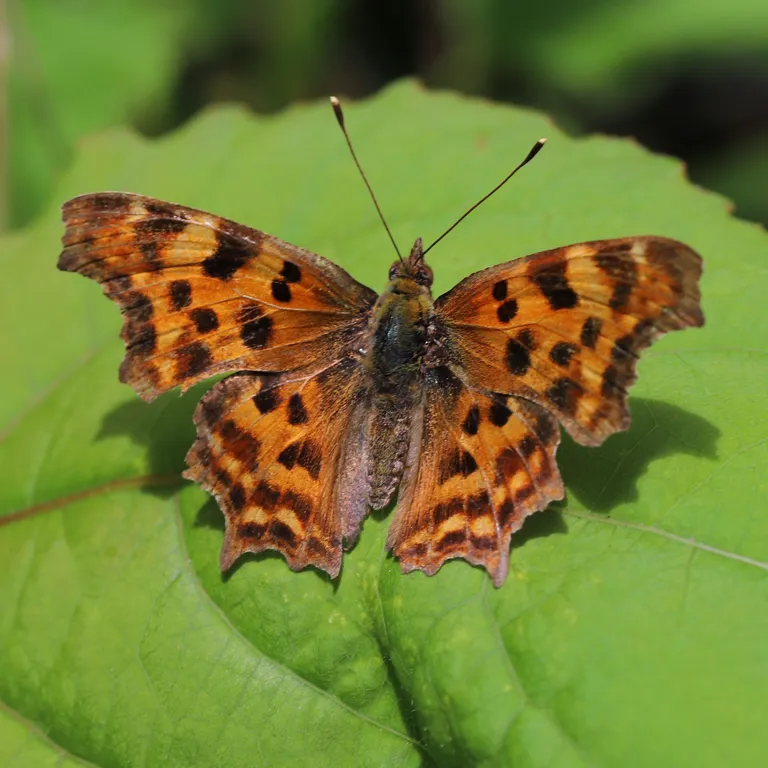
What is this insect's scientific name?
Polygonia c-album
